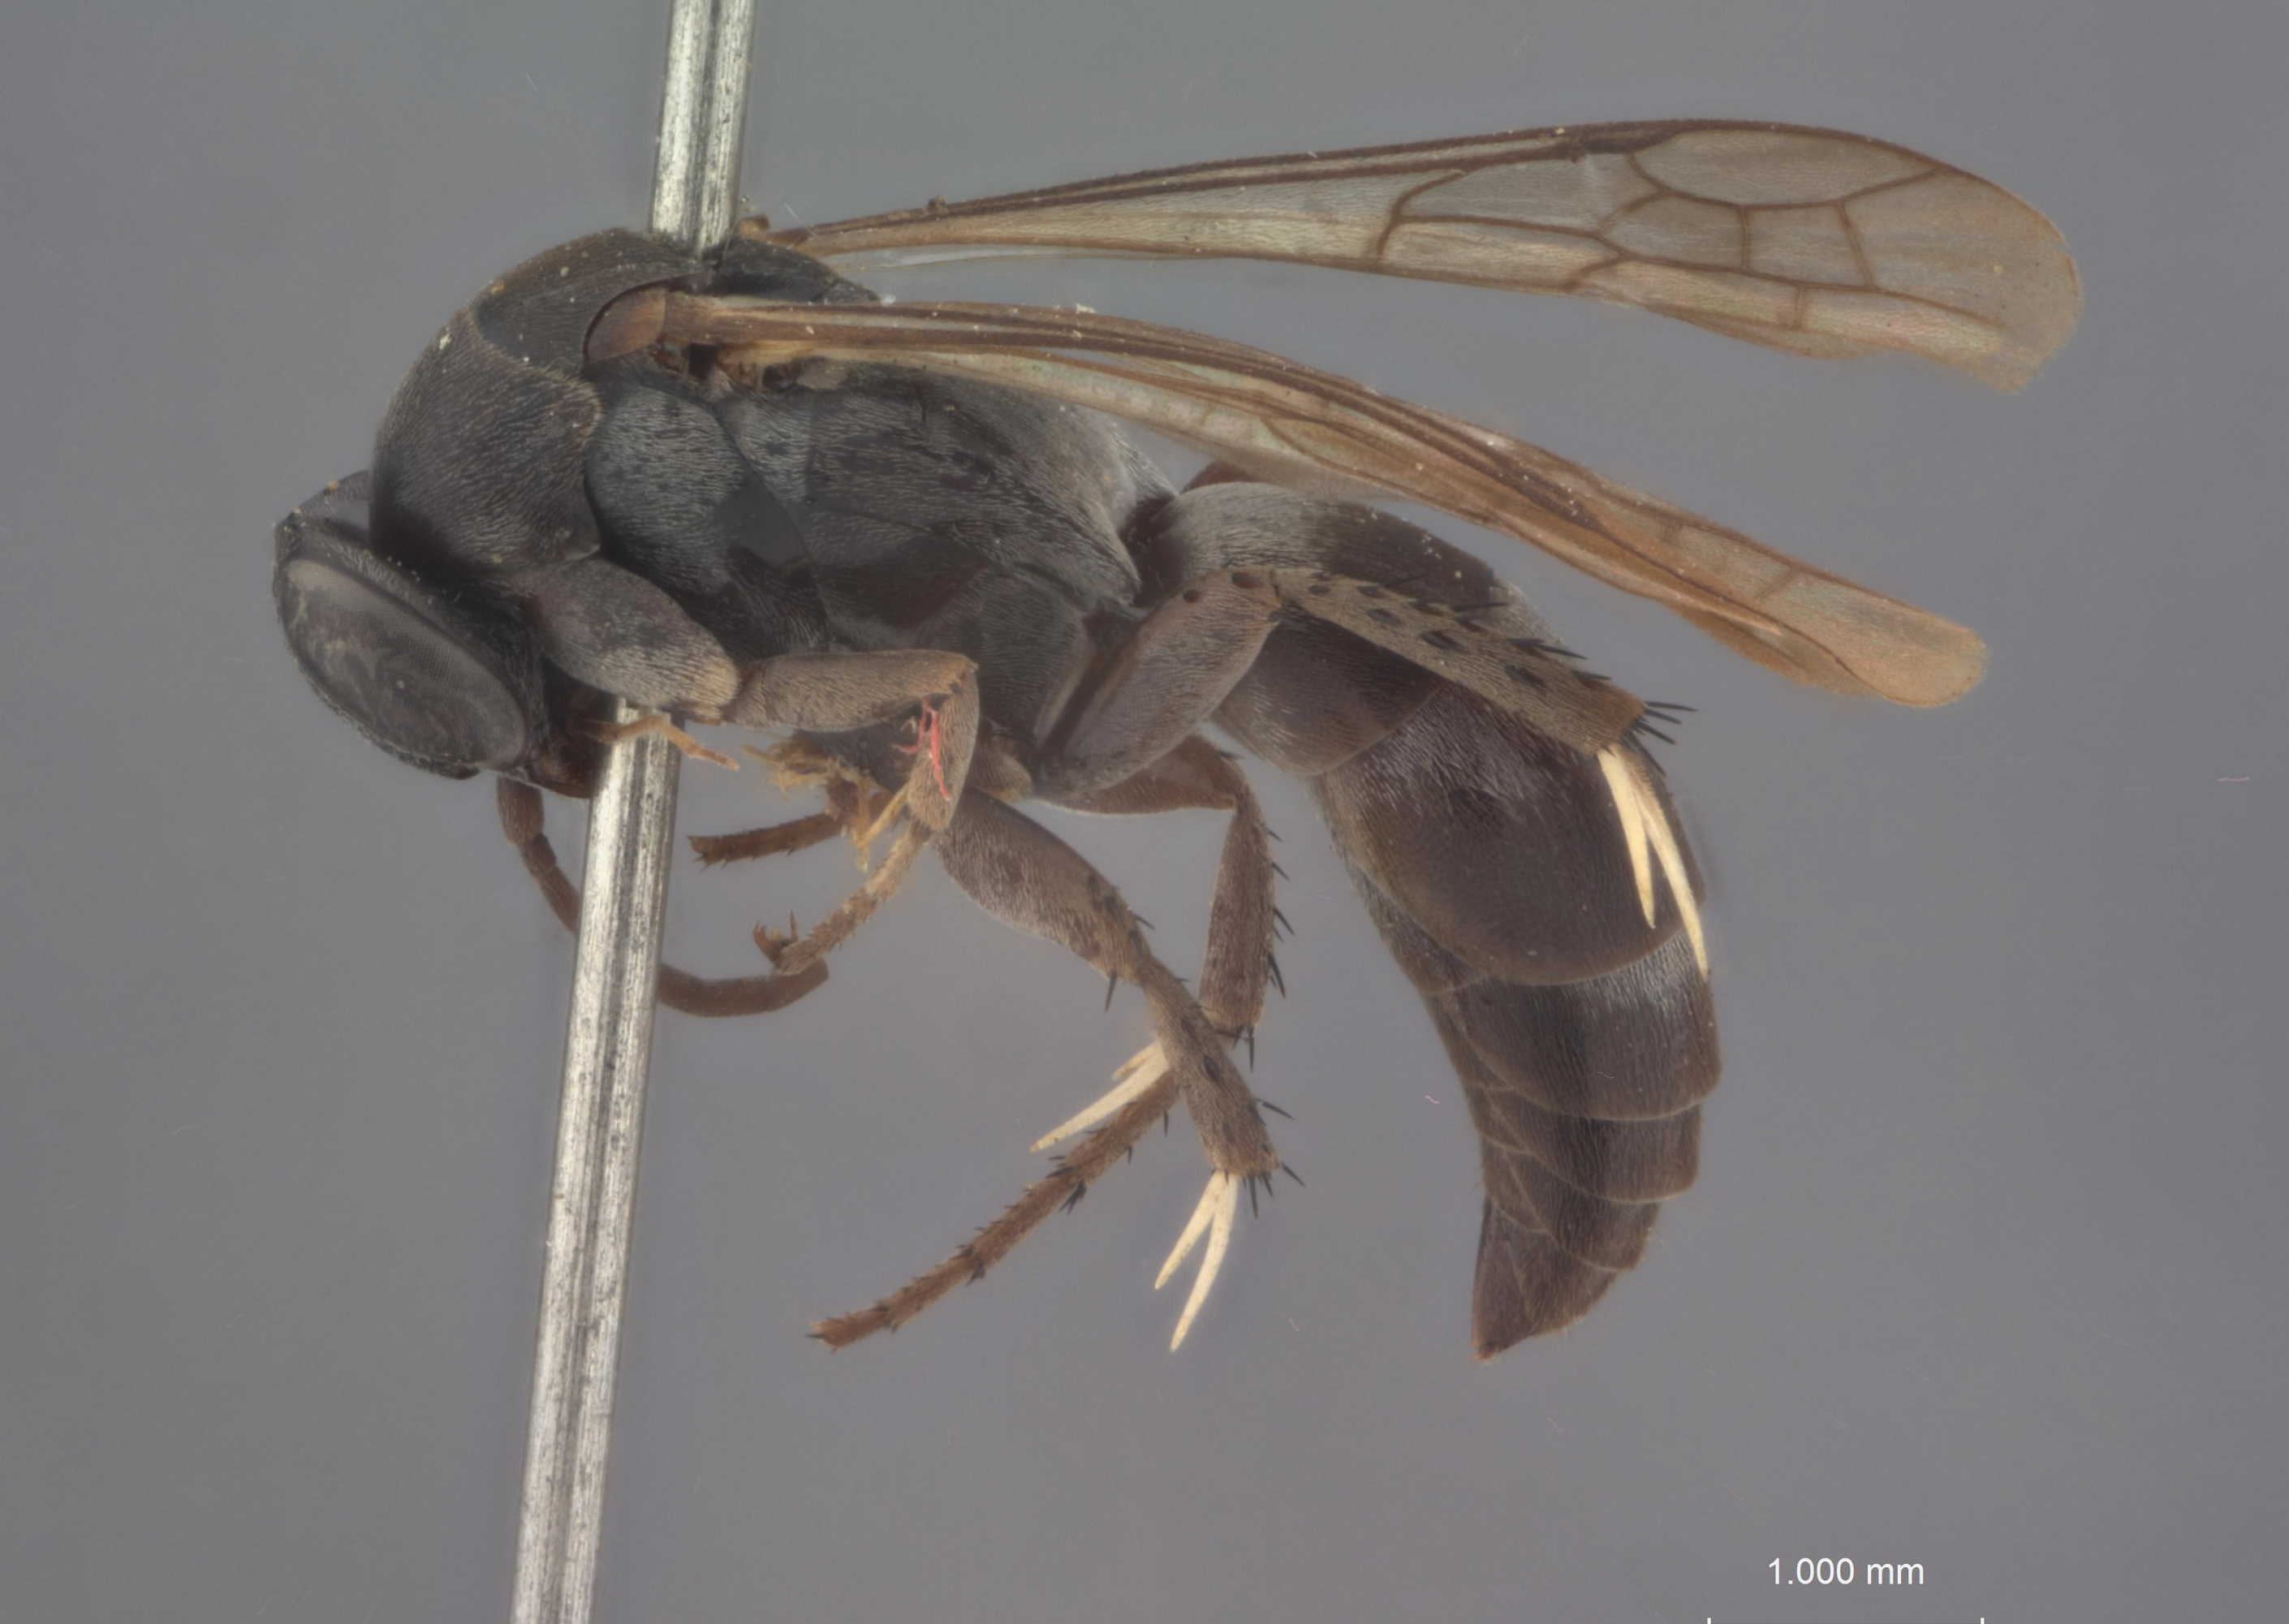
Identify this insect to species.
Homonotus nebulosus
